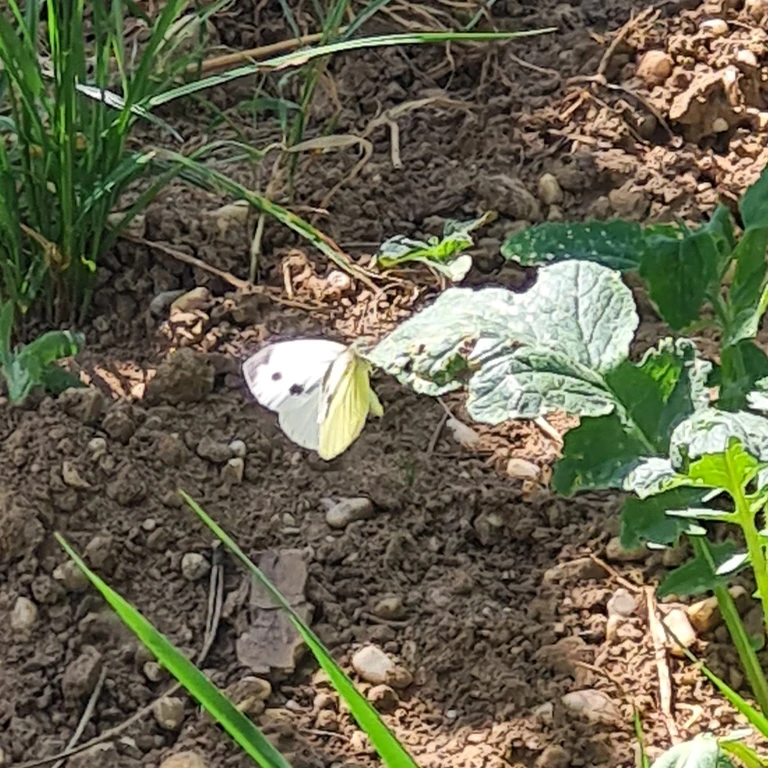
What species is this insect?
Pieris napi
